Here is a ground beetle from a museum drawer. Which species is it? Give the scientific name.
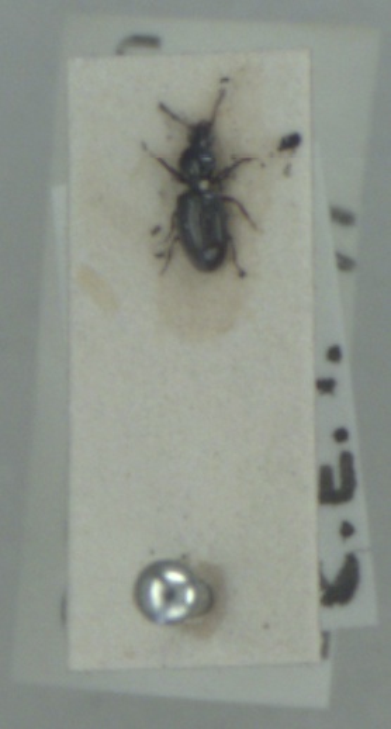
Dyschirius aeneus
